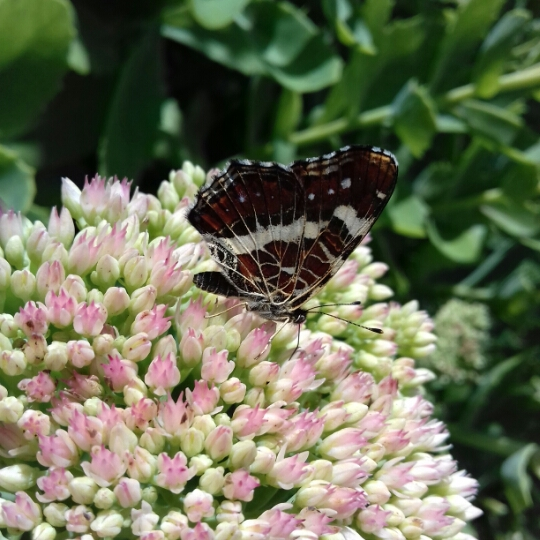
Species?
Araschnia levana
